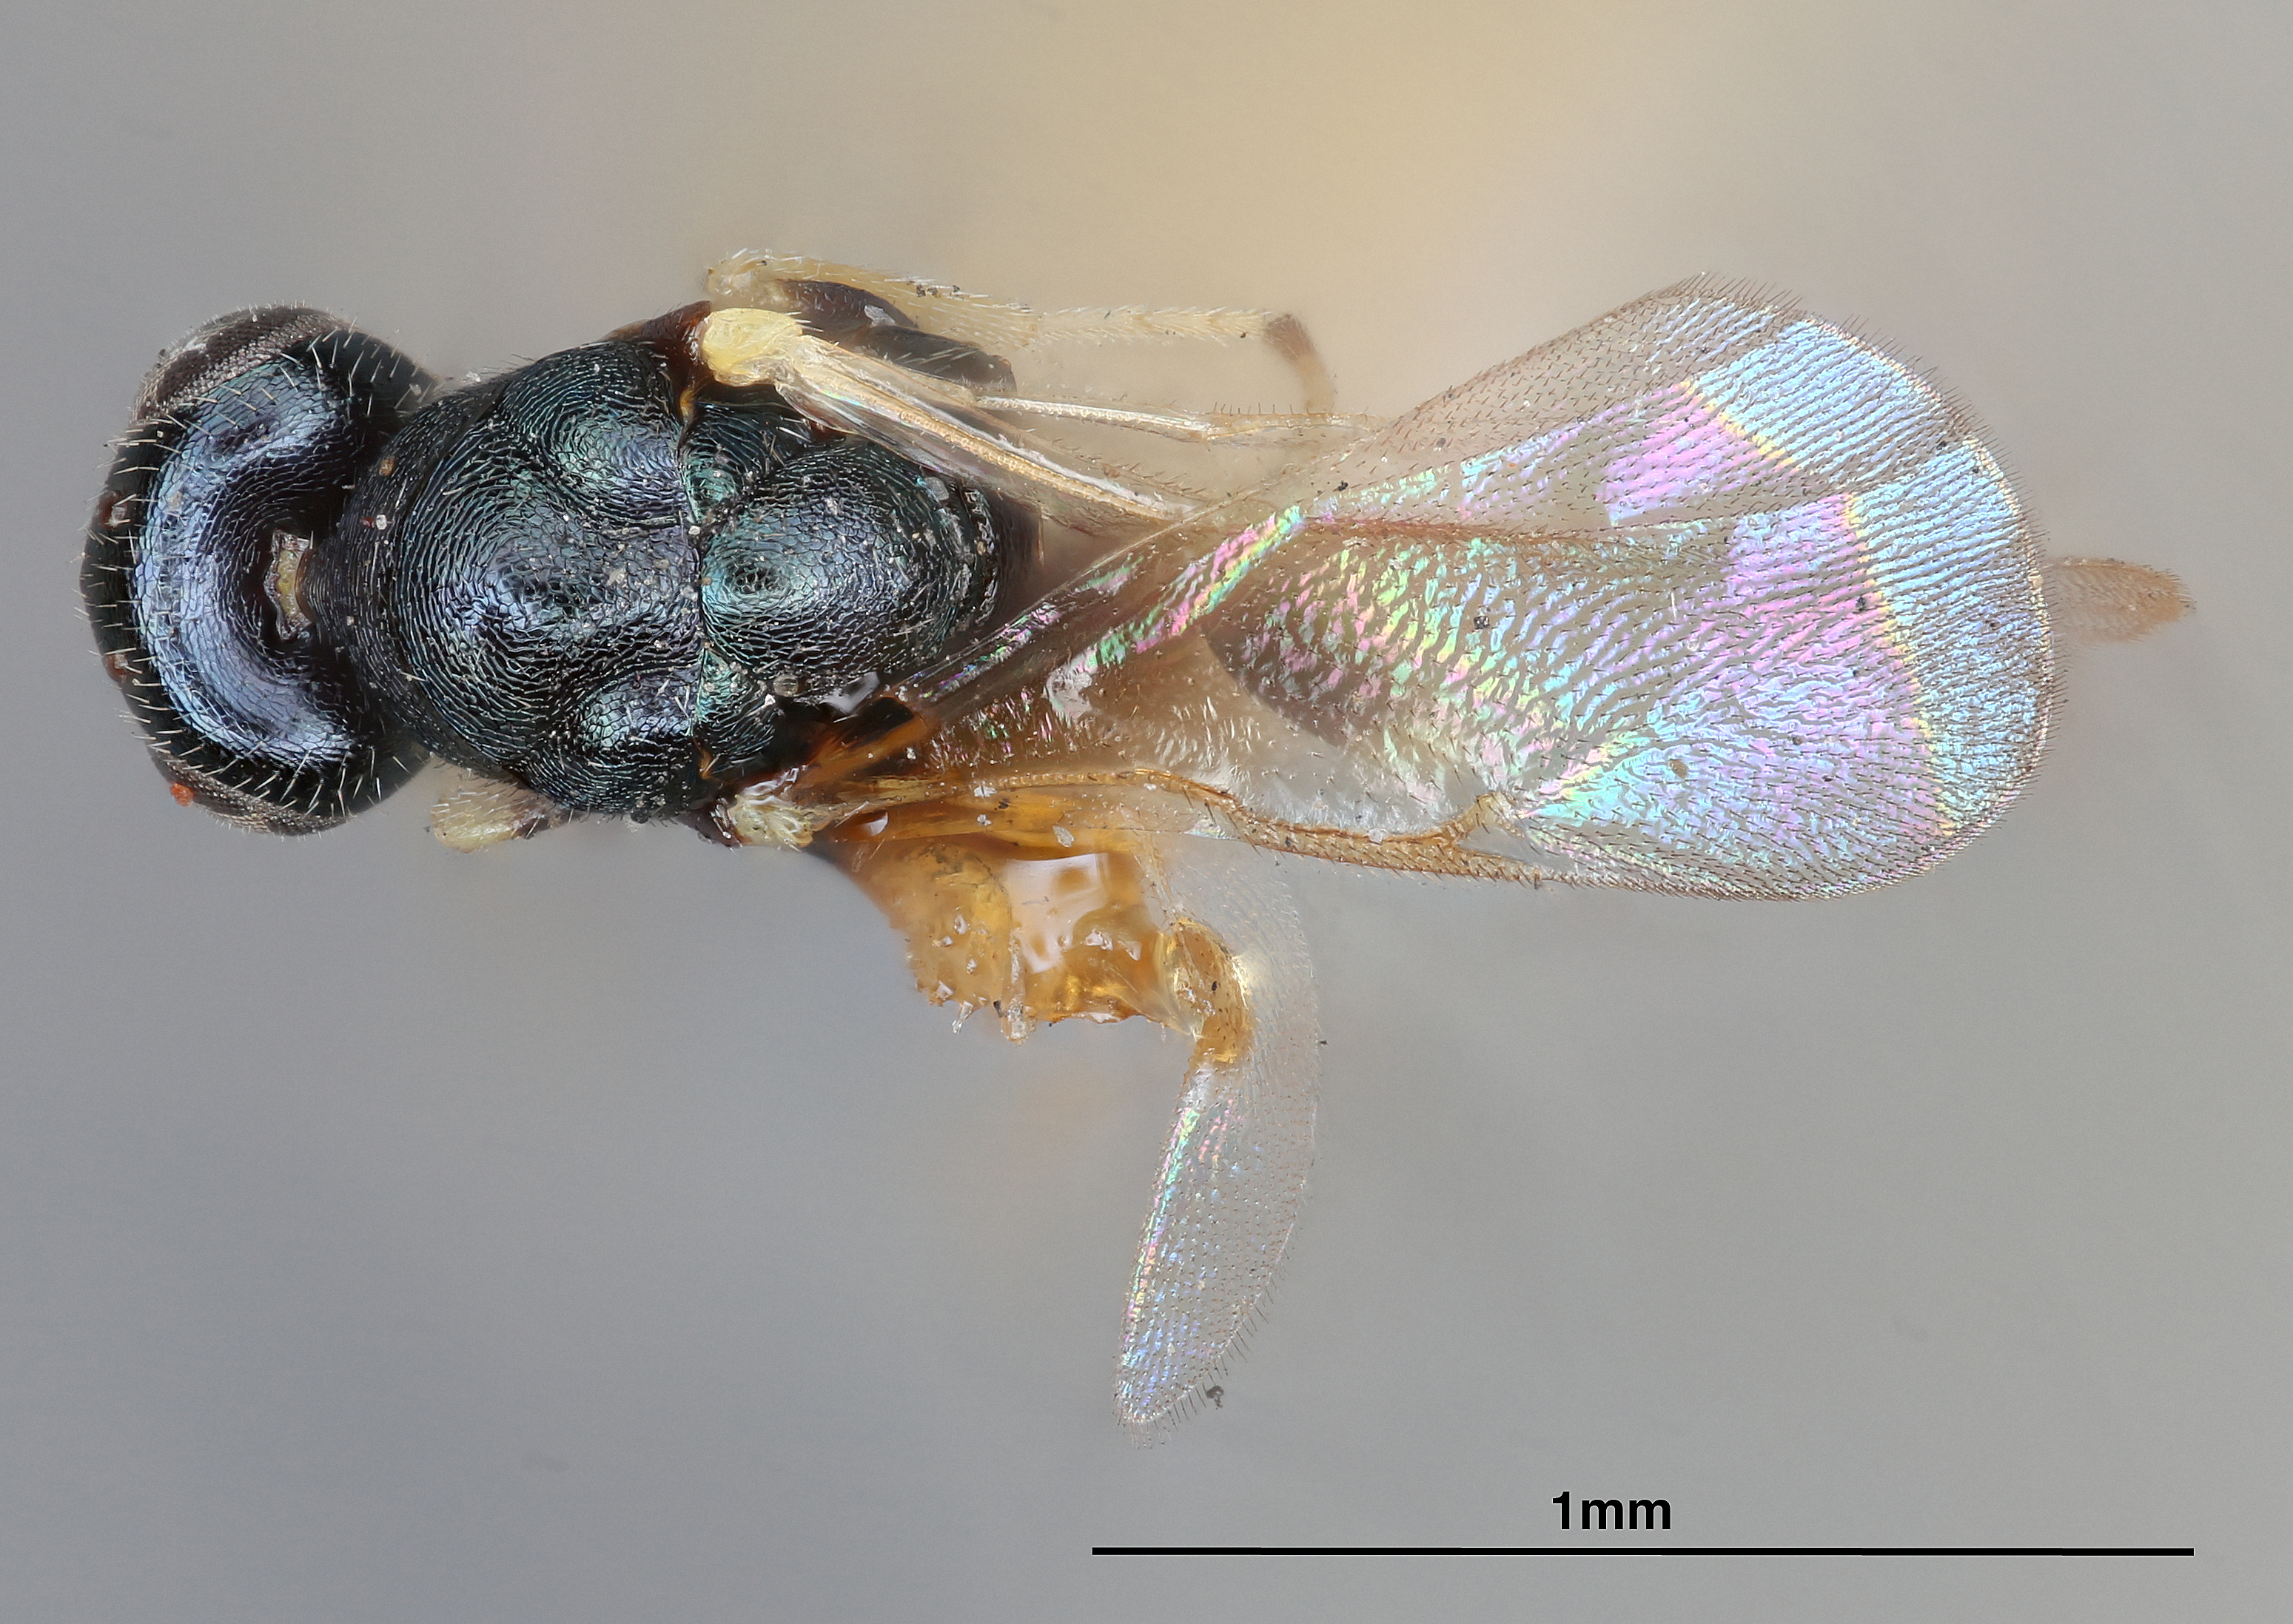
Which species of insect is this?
Pseuderimerus femoratus
